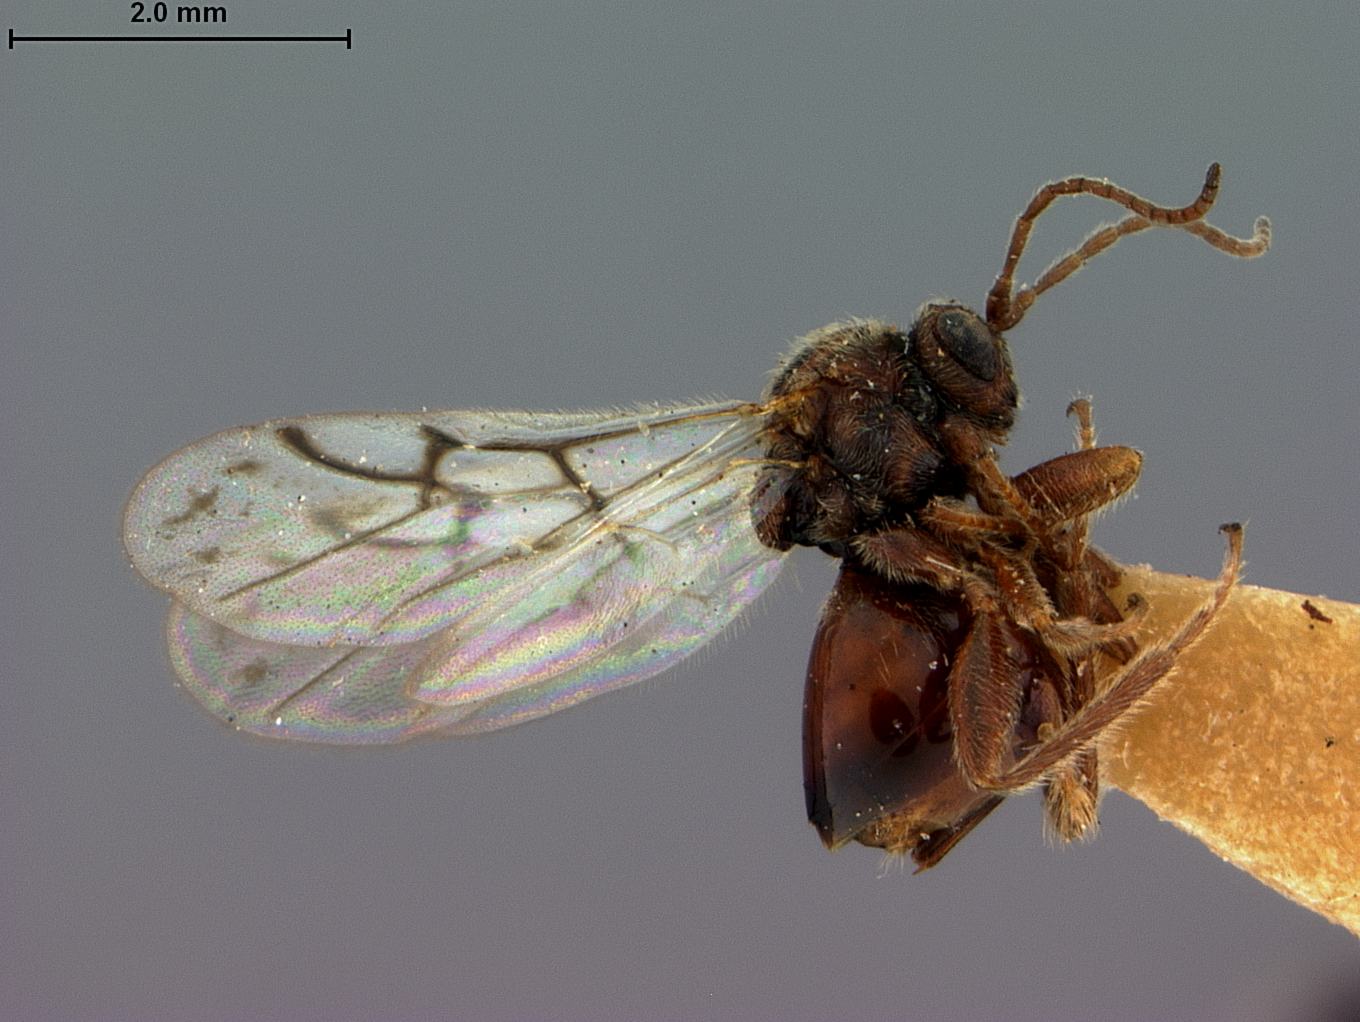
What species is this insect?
Diplolepis cava
